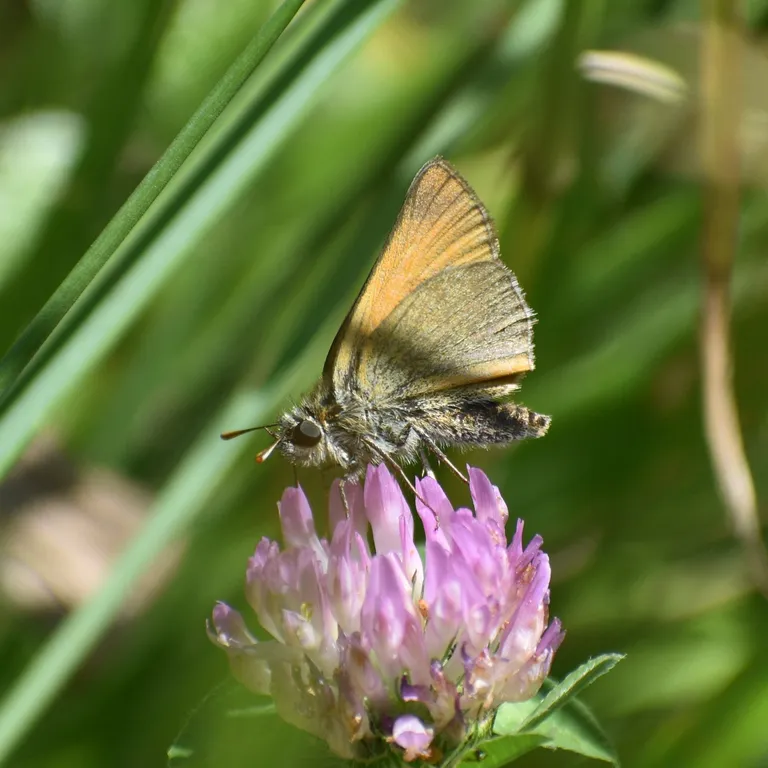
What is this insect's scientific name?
Thymelicus sylvestris
